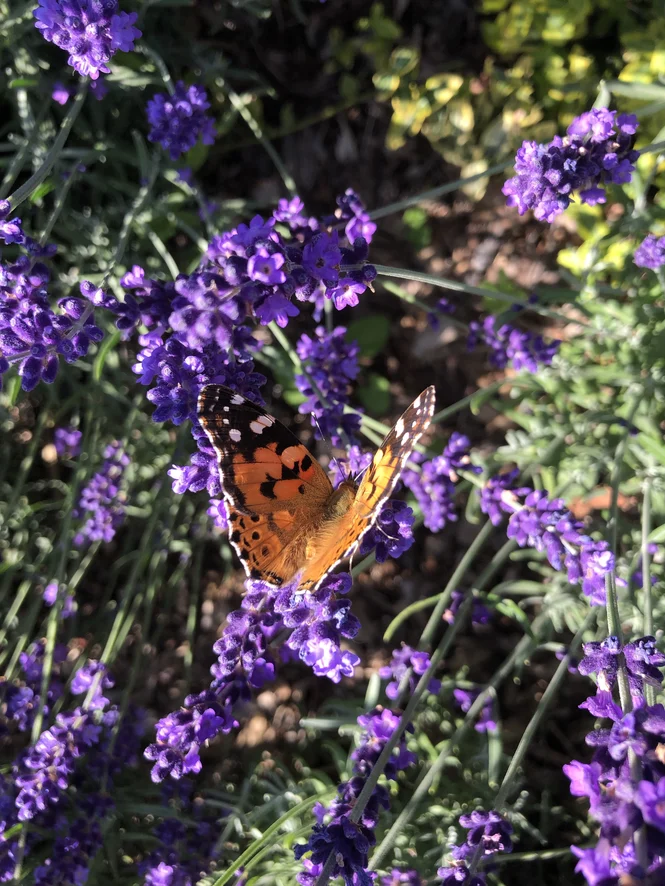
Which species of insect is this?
Vanessa cardui
